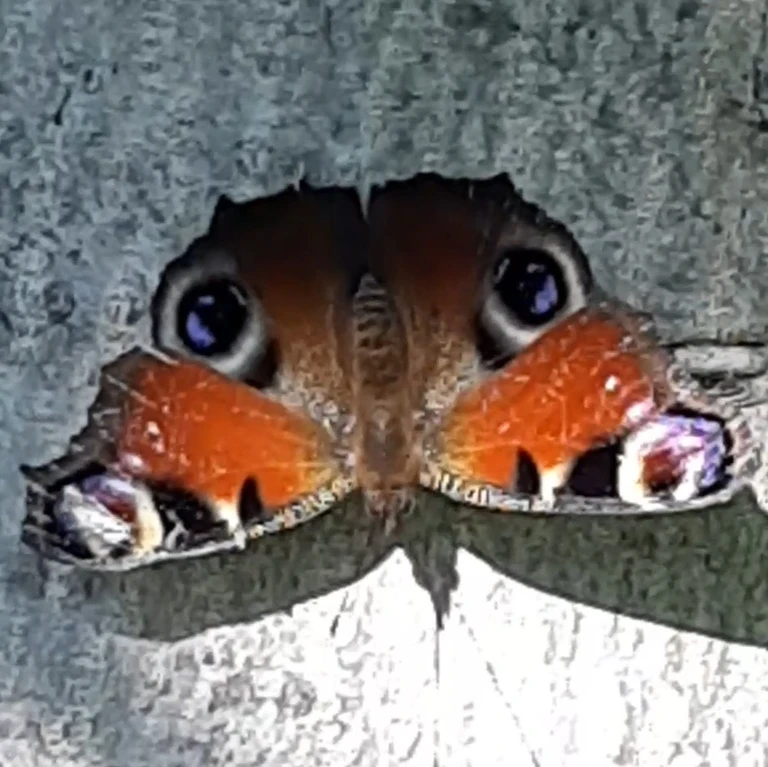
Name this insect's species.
Aglais io
